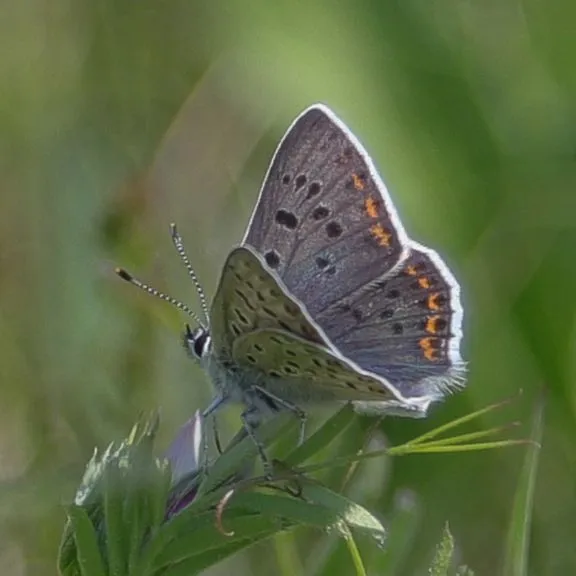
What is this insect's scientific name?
Lycaena tityrus (also Loweia tityrus)
